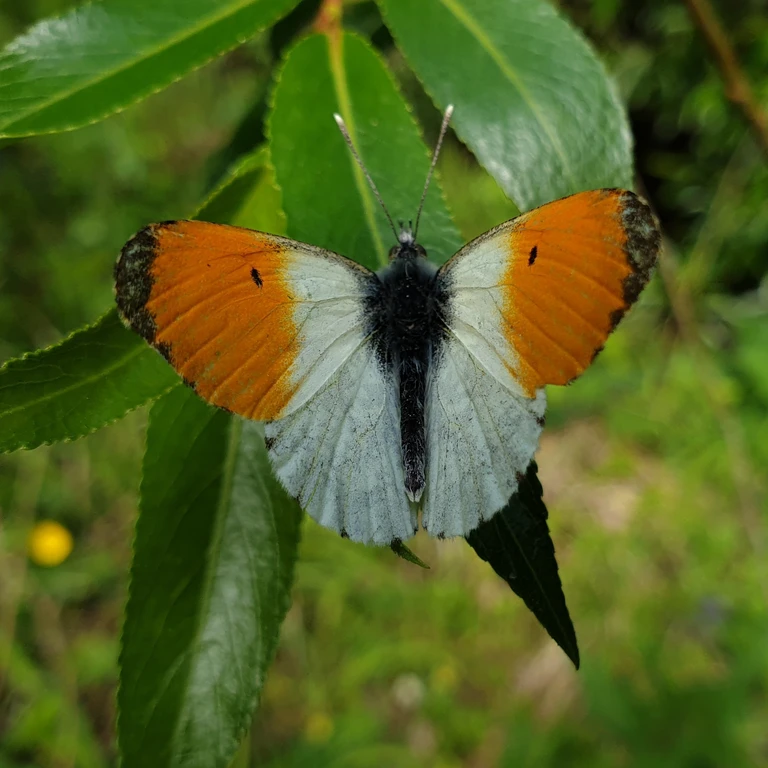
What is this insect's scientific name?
Anthocharis cardamines
